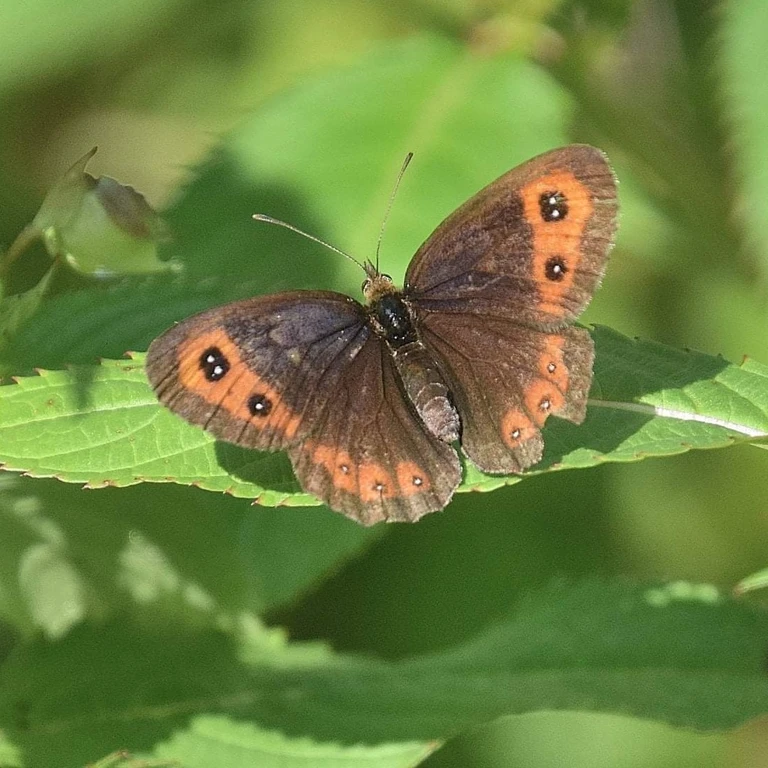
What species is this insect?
Erebia aethiops
